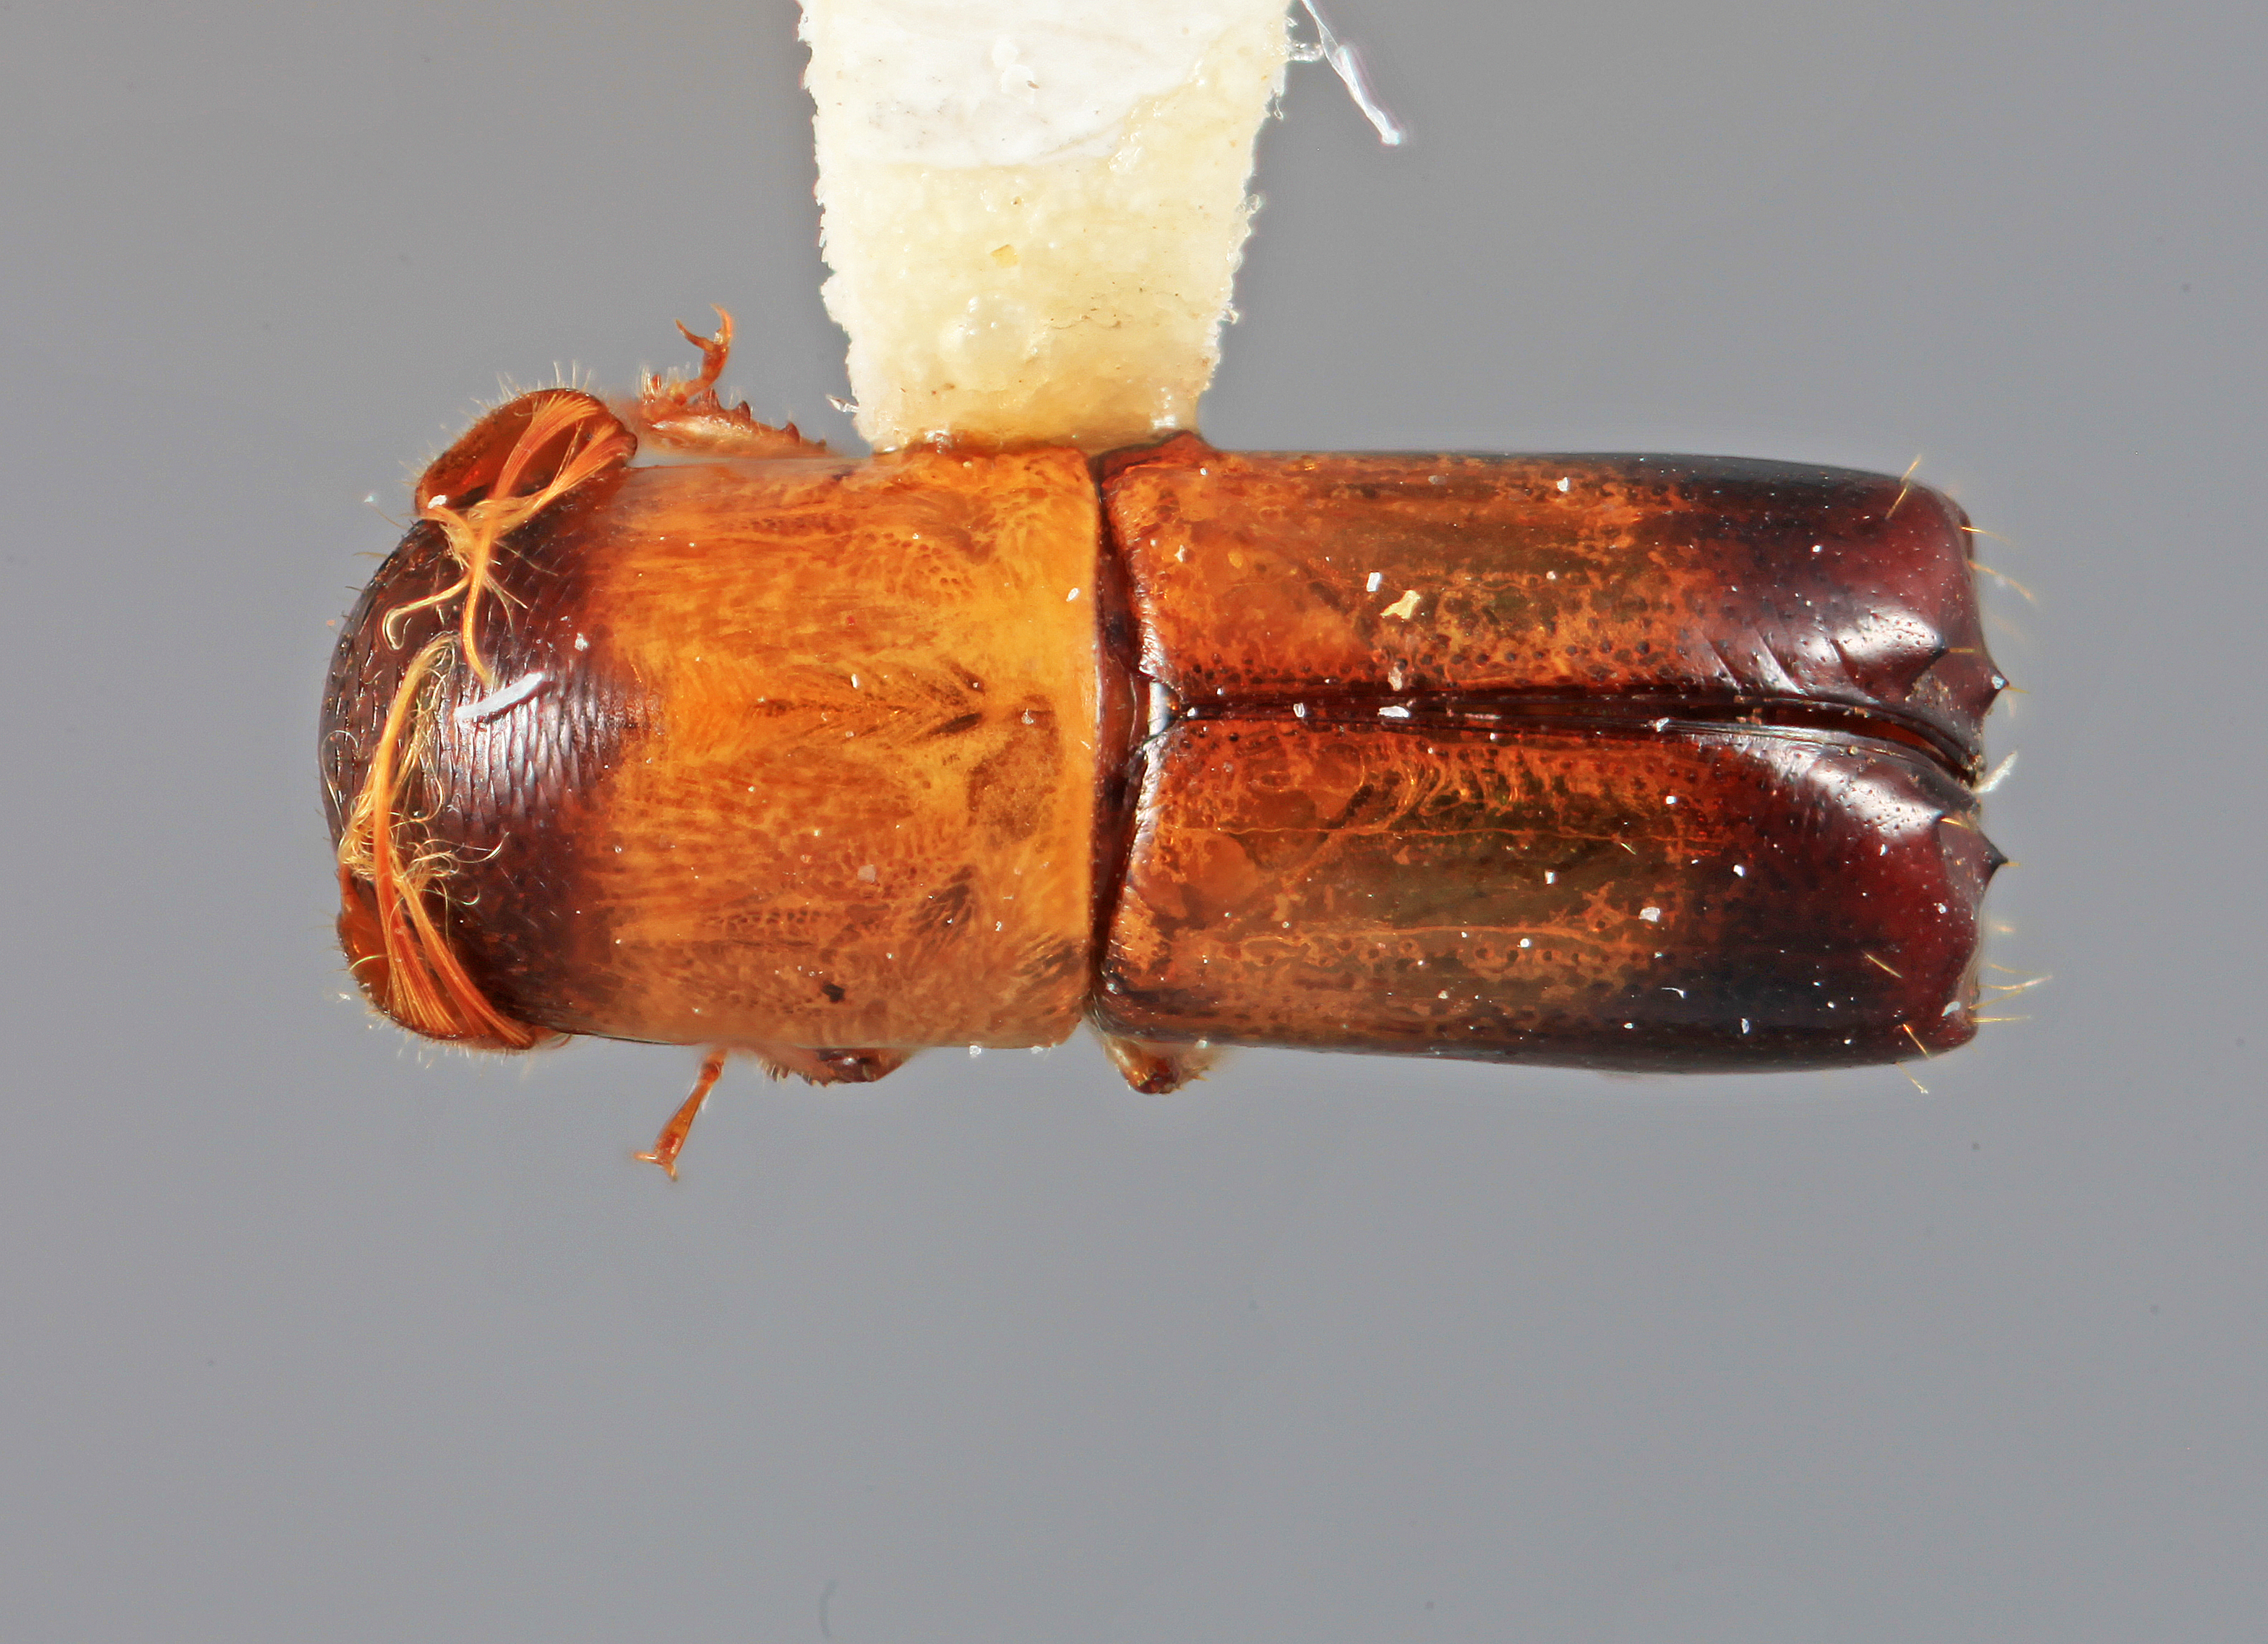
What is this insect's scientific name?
Amphicranus fulgidus
